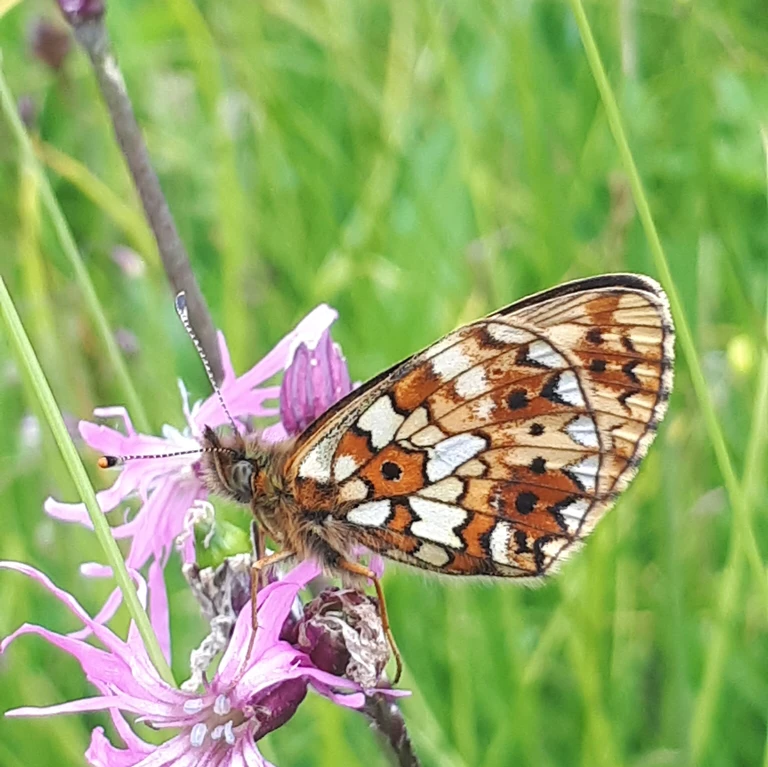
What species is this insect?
Boloria selene
